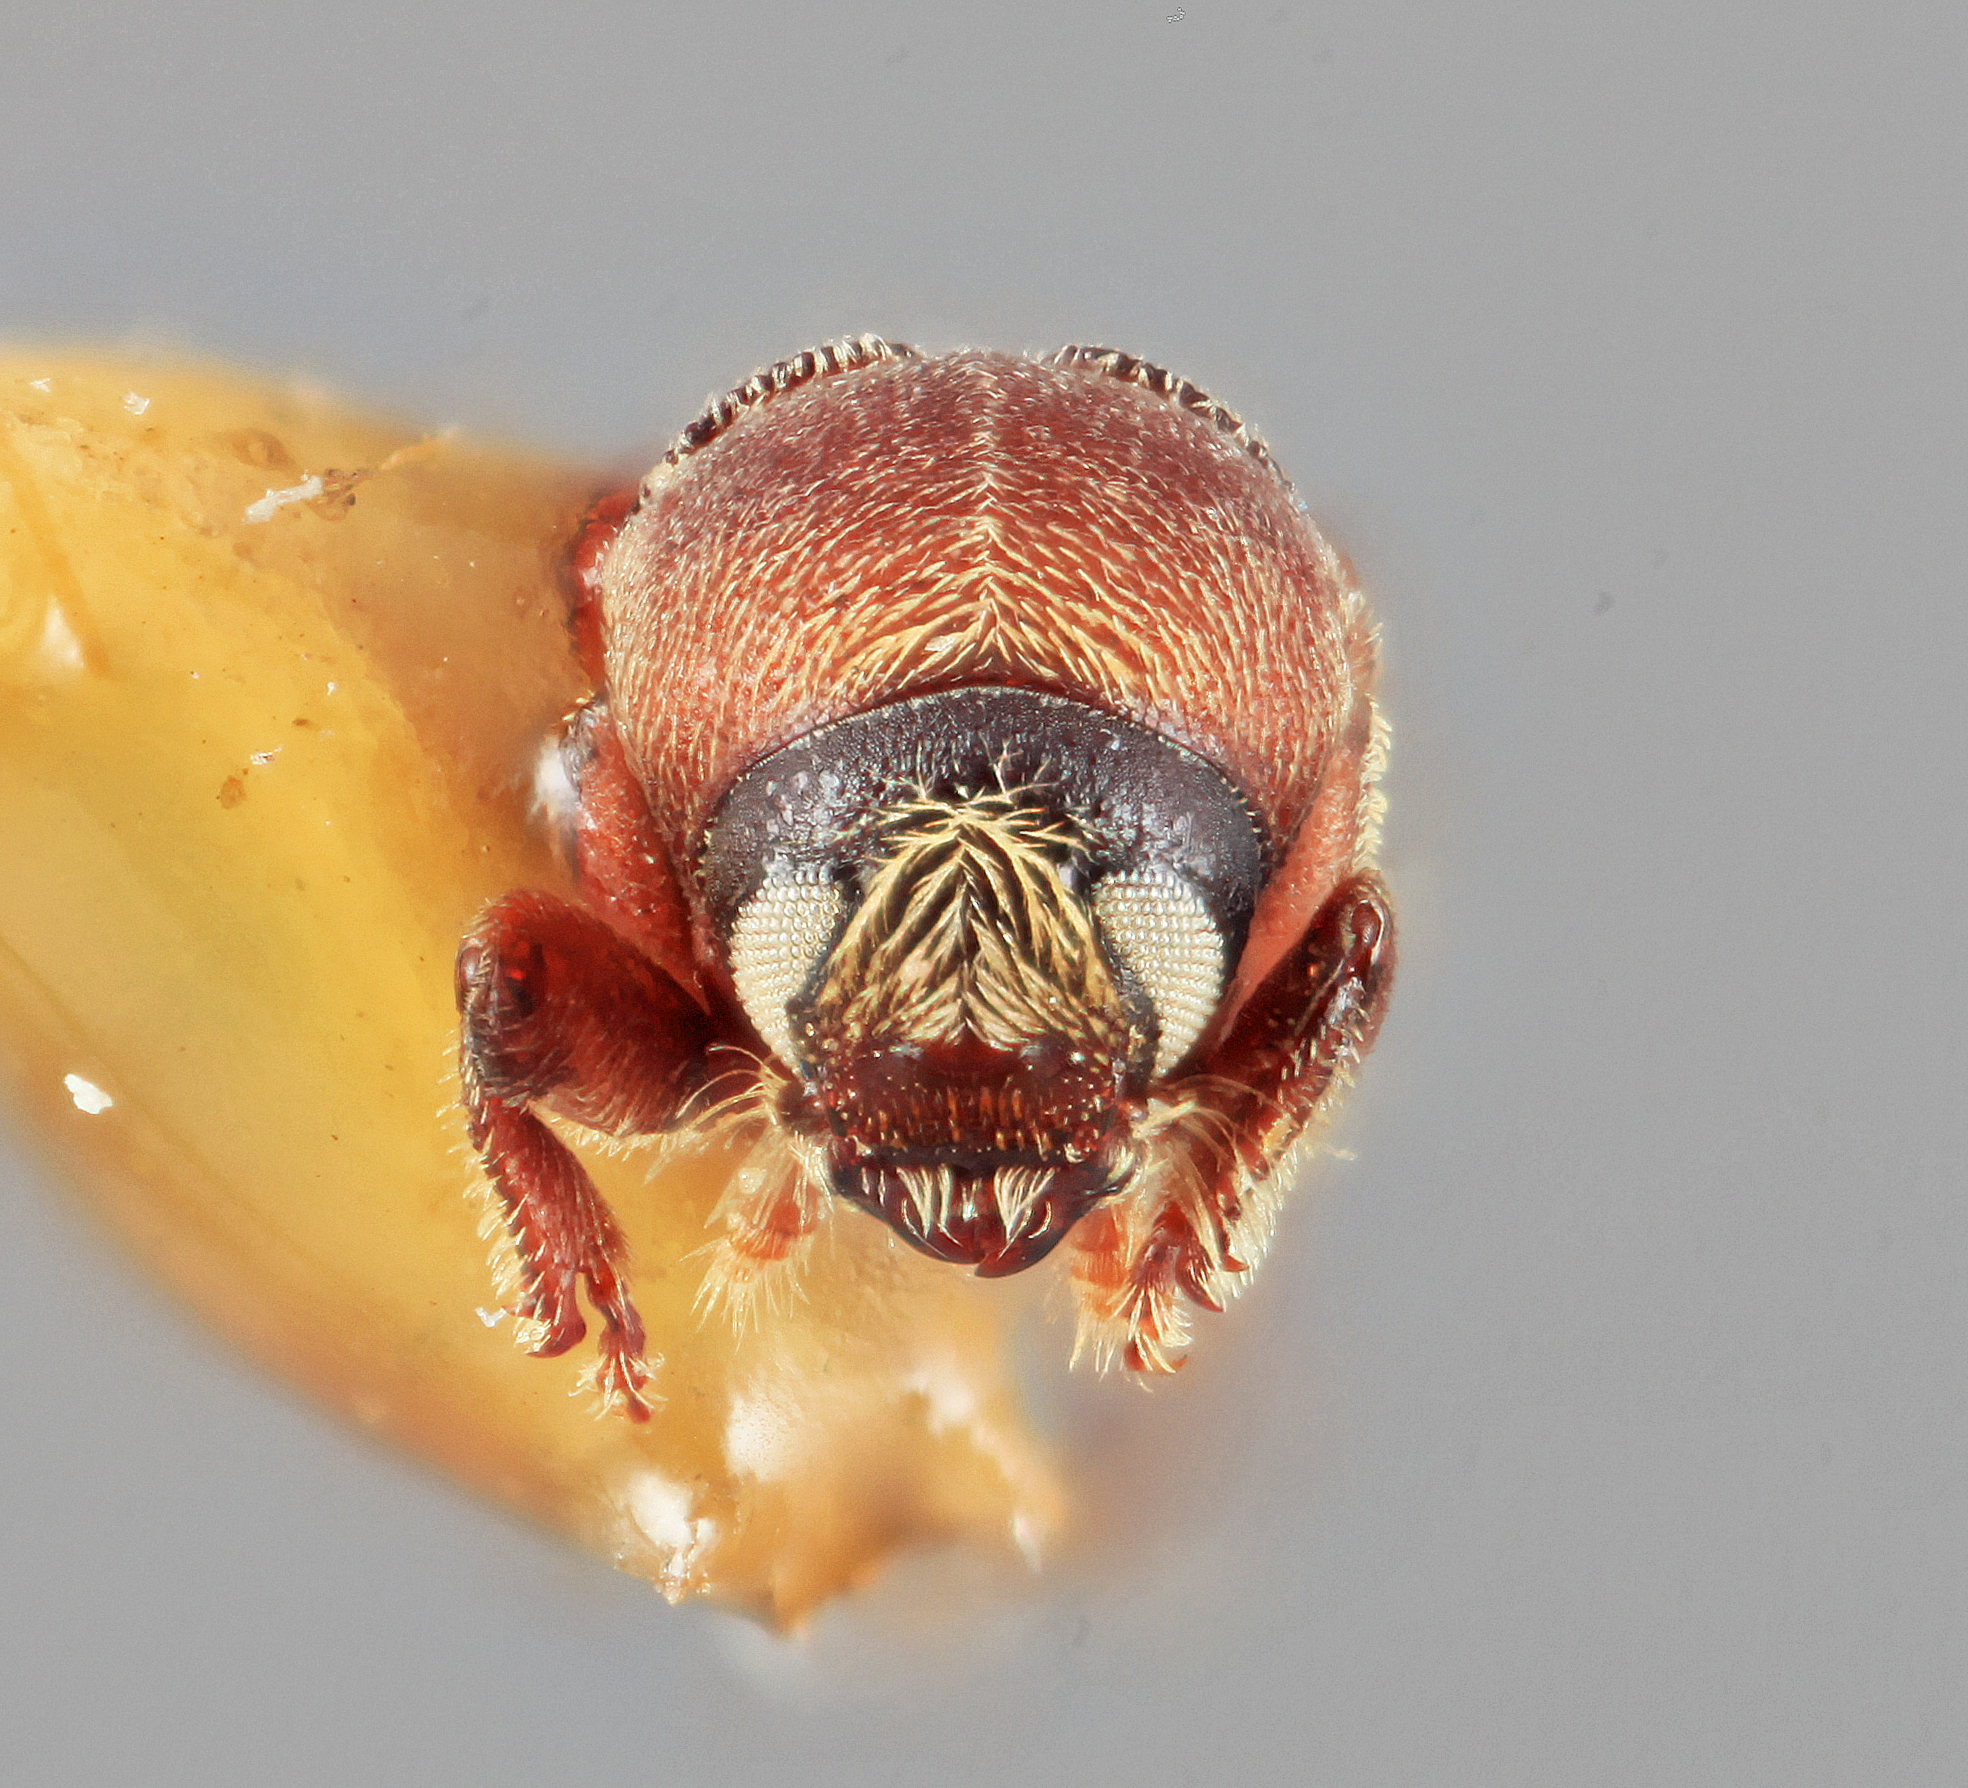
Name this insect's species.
Cnesinus carinatus
